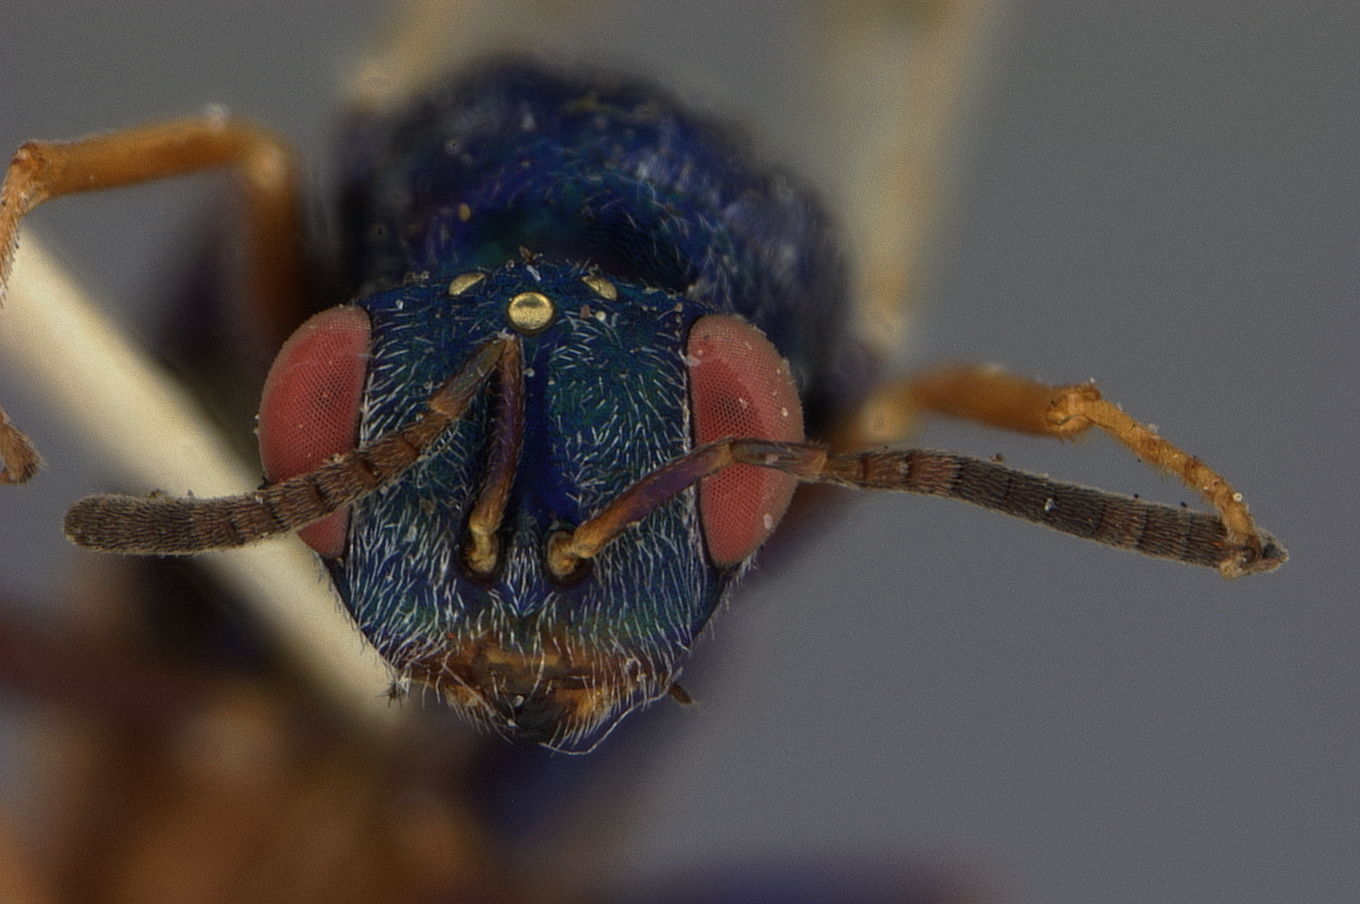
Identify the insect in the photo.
Torymus wickhami
